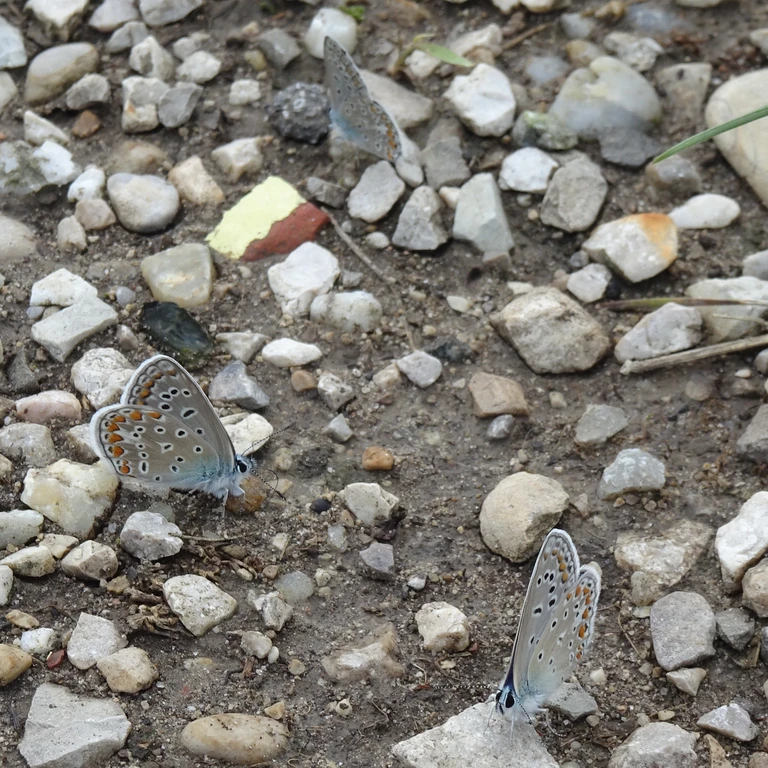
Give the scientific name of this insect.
Polyommatus icarus
